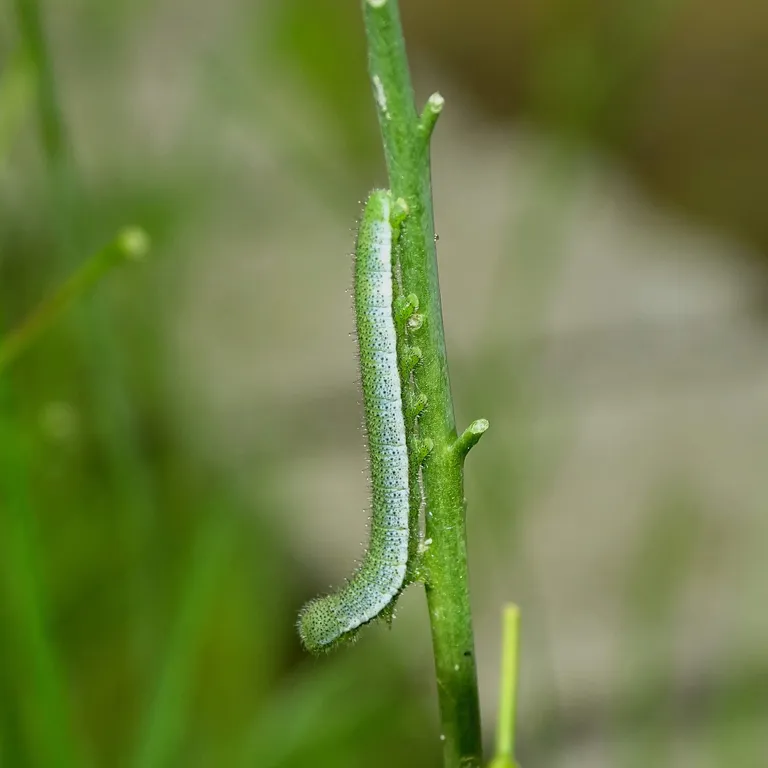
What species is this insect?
Anthocharis cardamines
